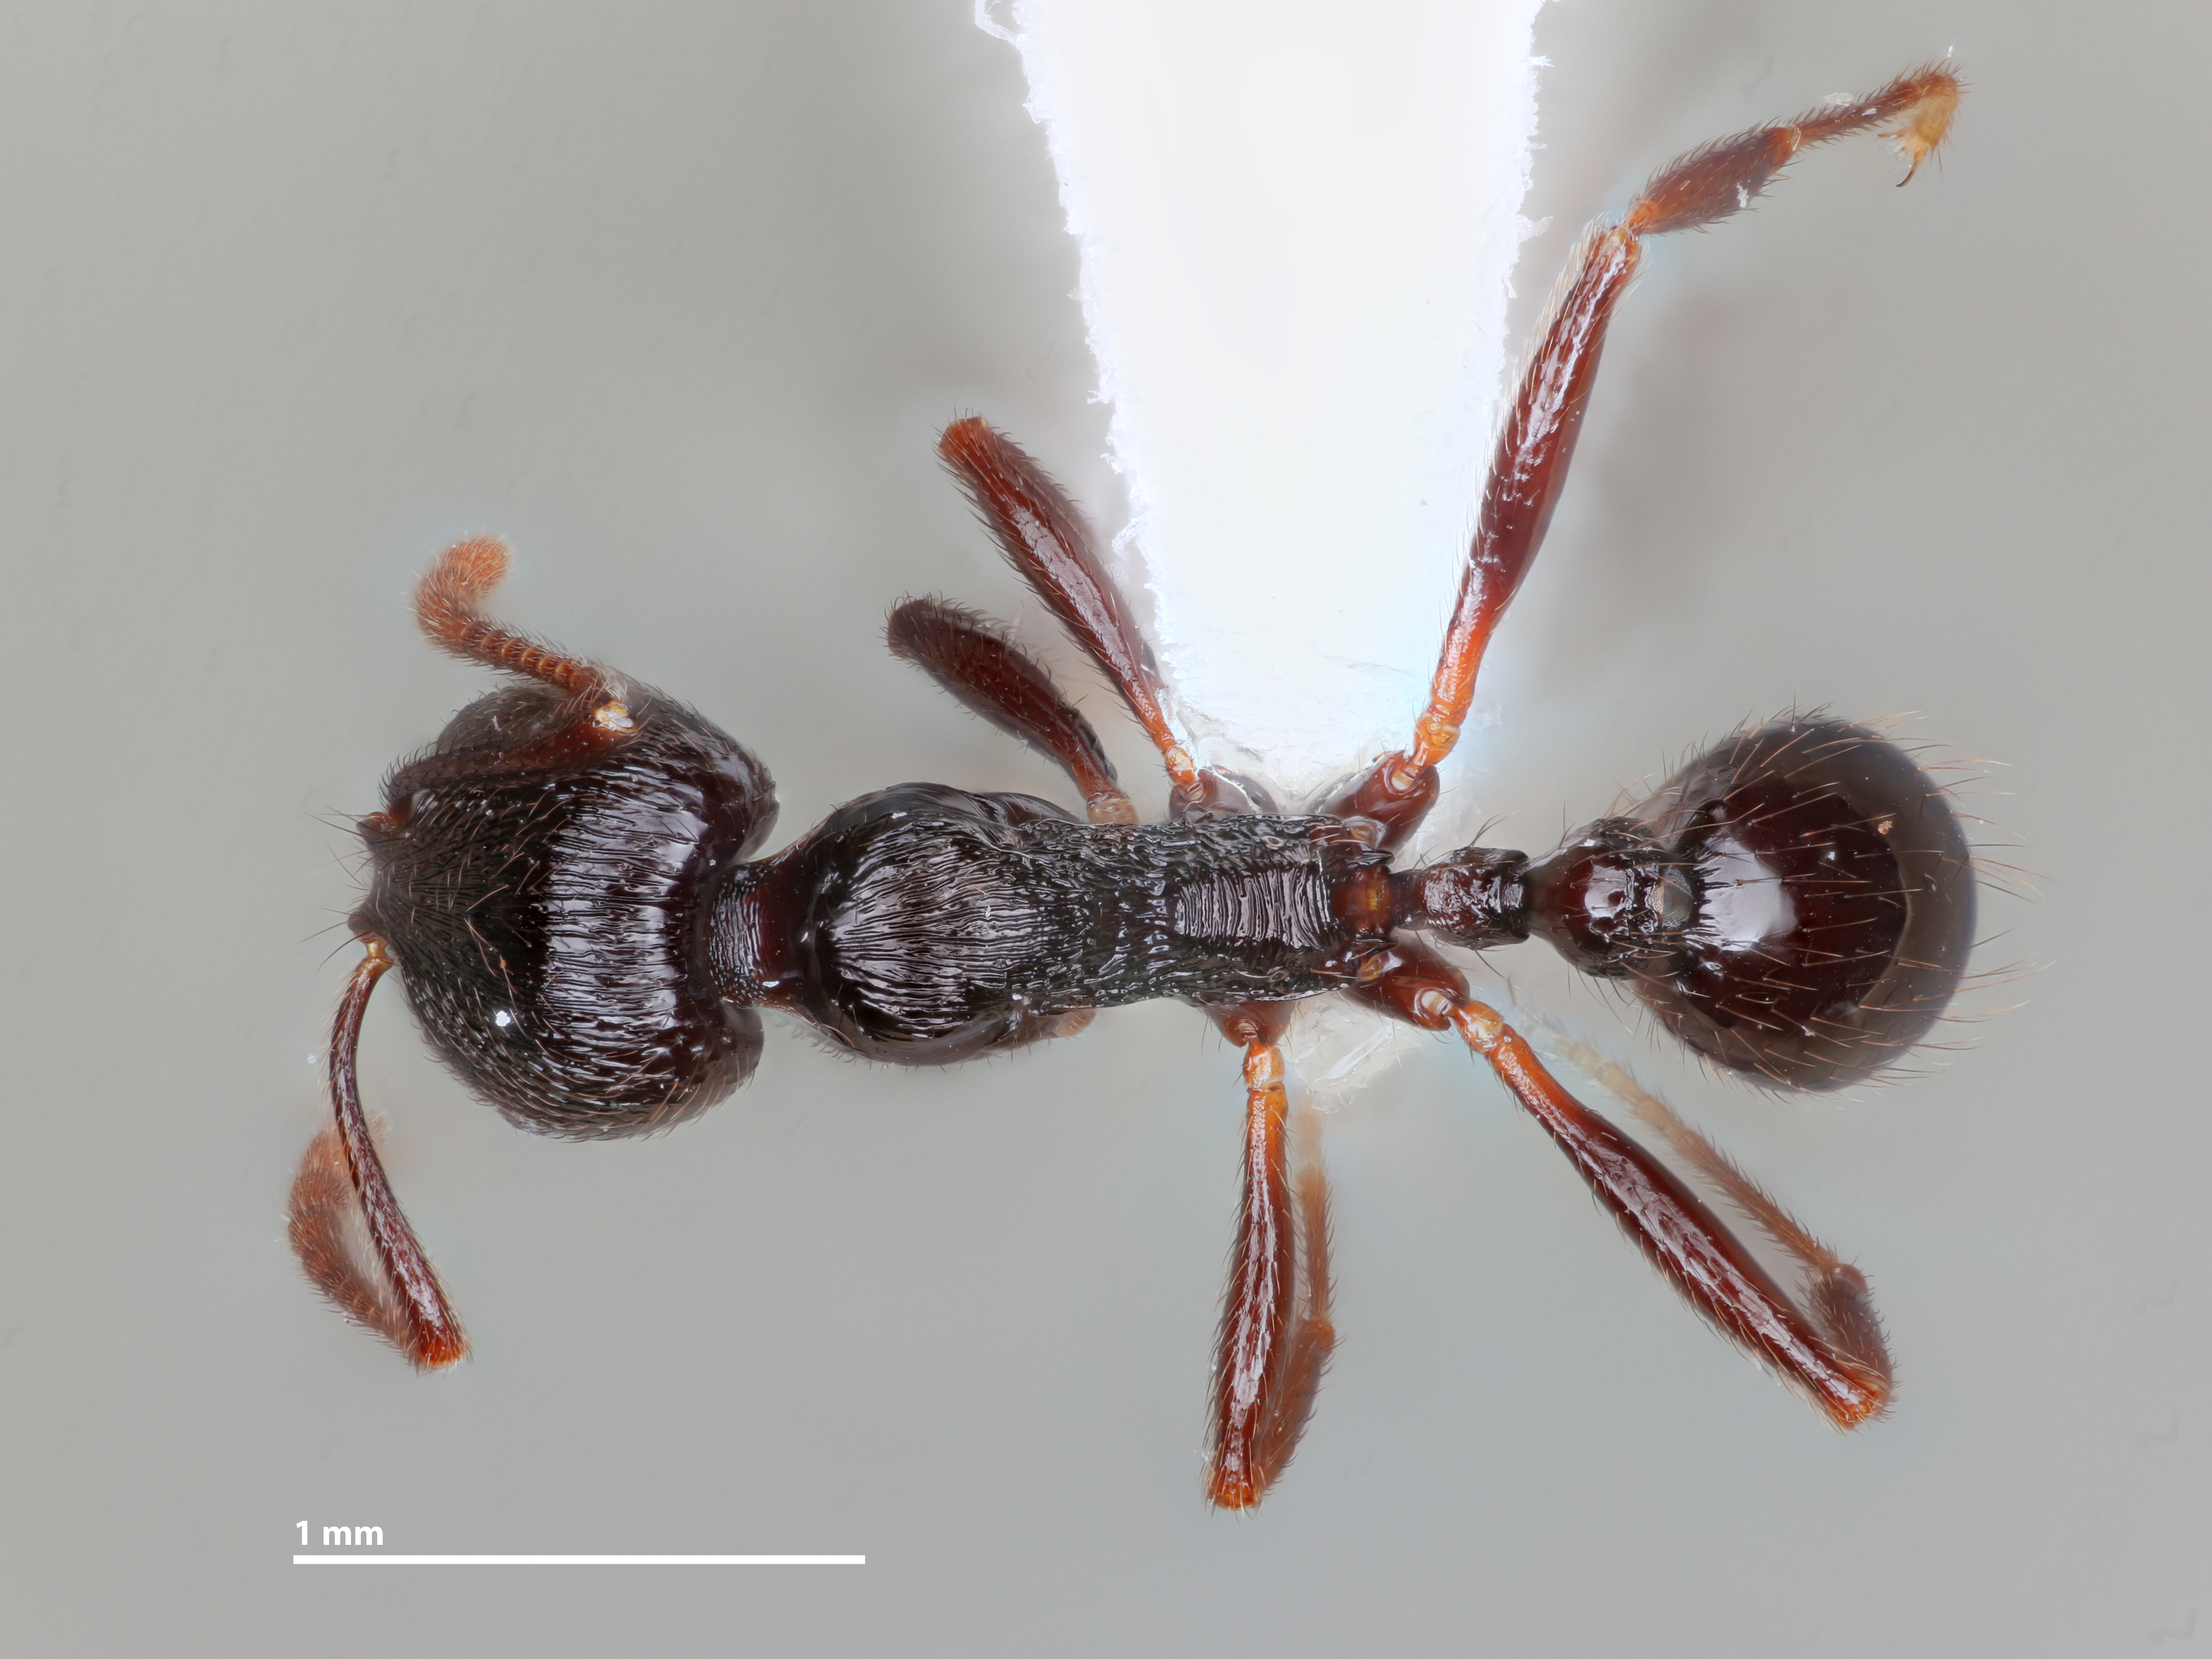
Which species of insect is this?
Stenamma callipygium
